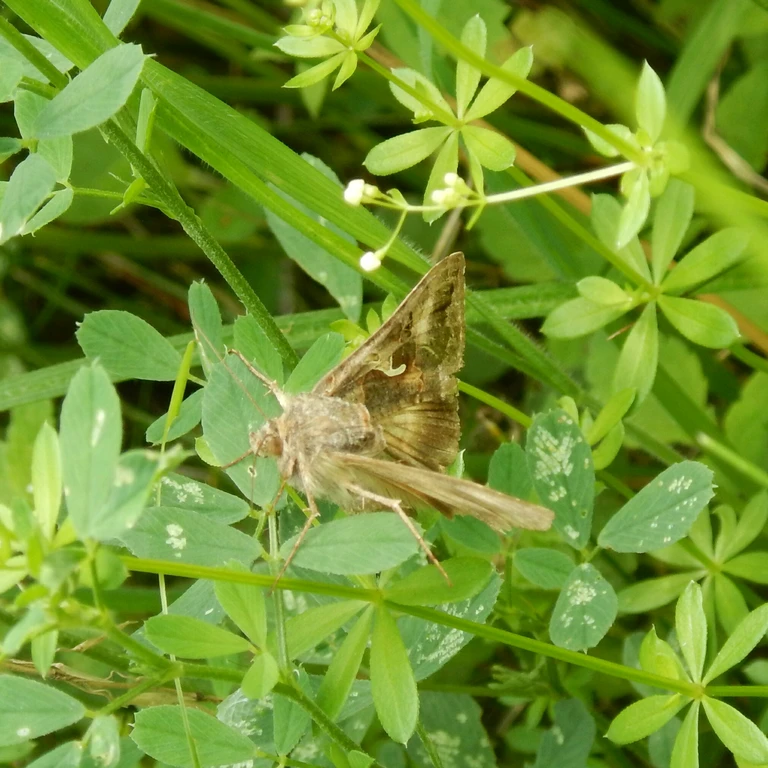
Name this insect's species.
Autographa gamma
